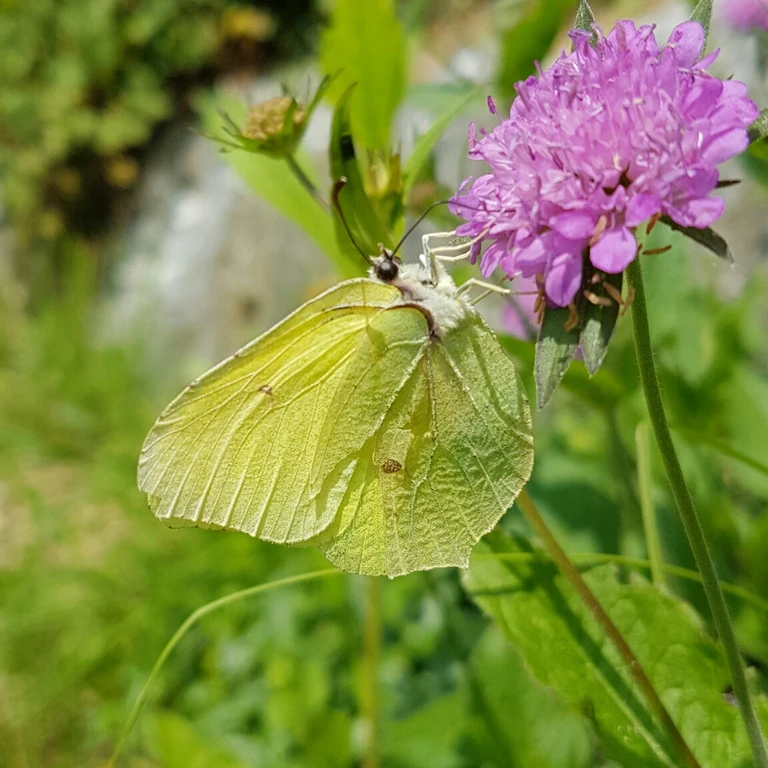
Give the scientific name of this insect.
Gonepteryx rhamni
